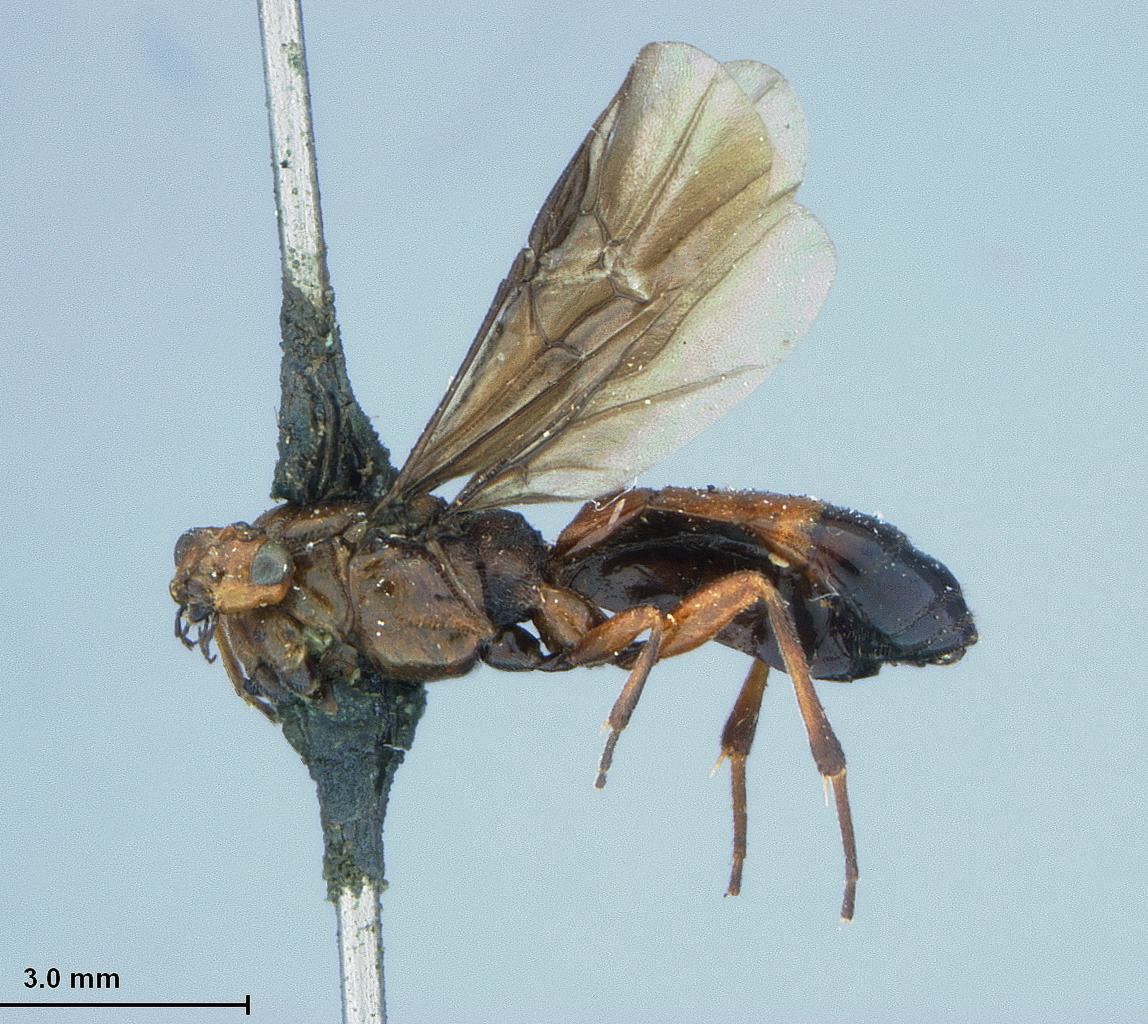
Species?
Orgilus terminalis
